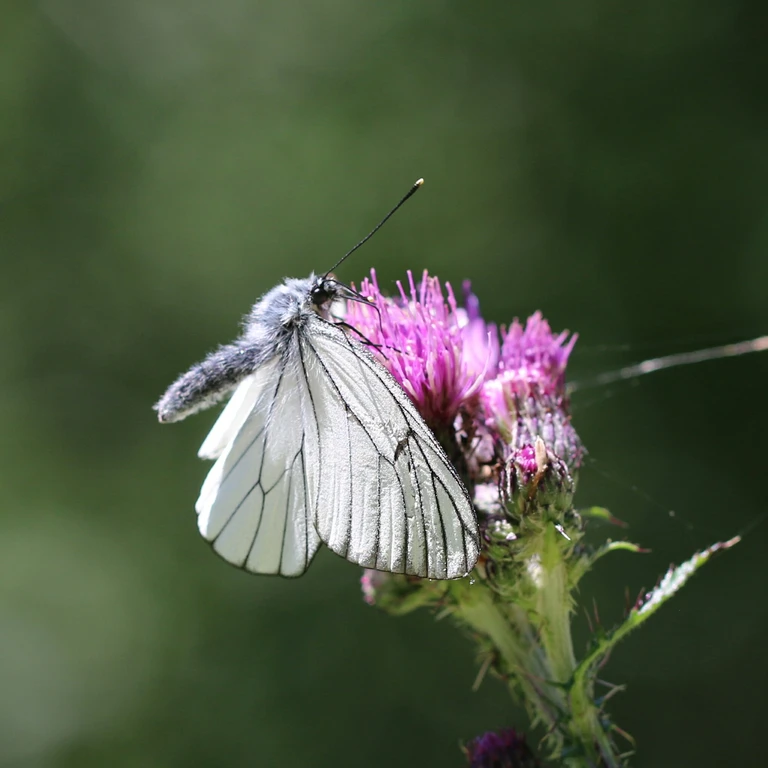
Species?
Aporia crataegi
